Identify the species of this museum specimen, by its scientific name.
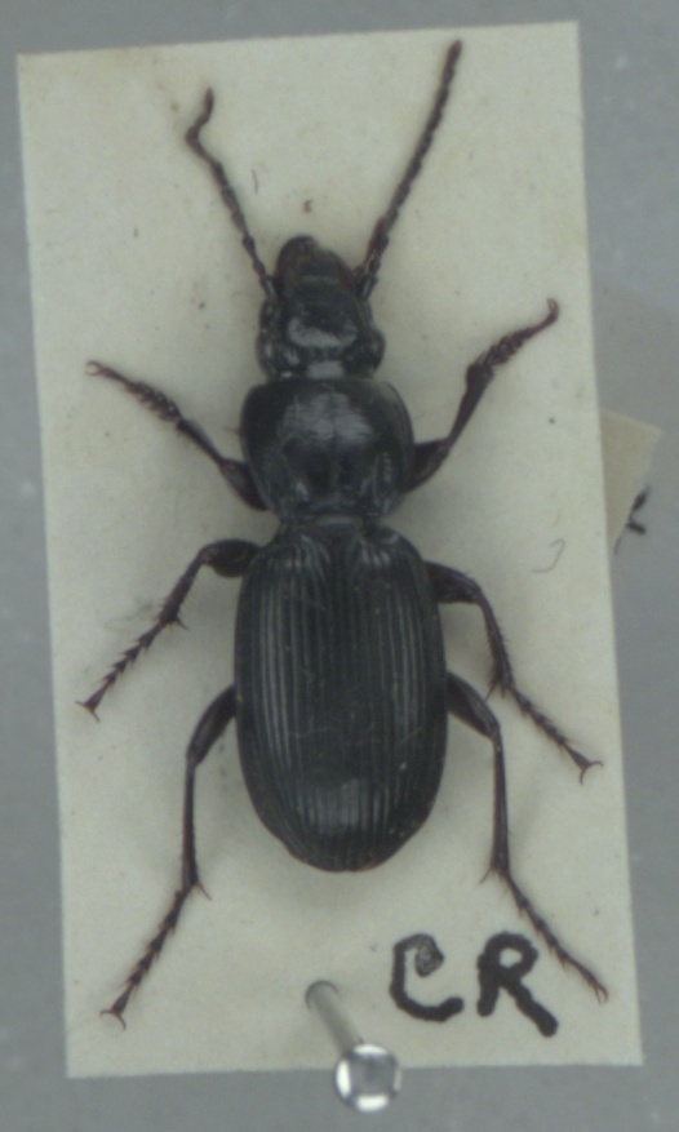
Pterostichus madidus
